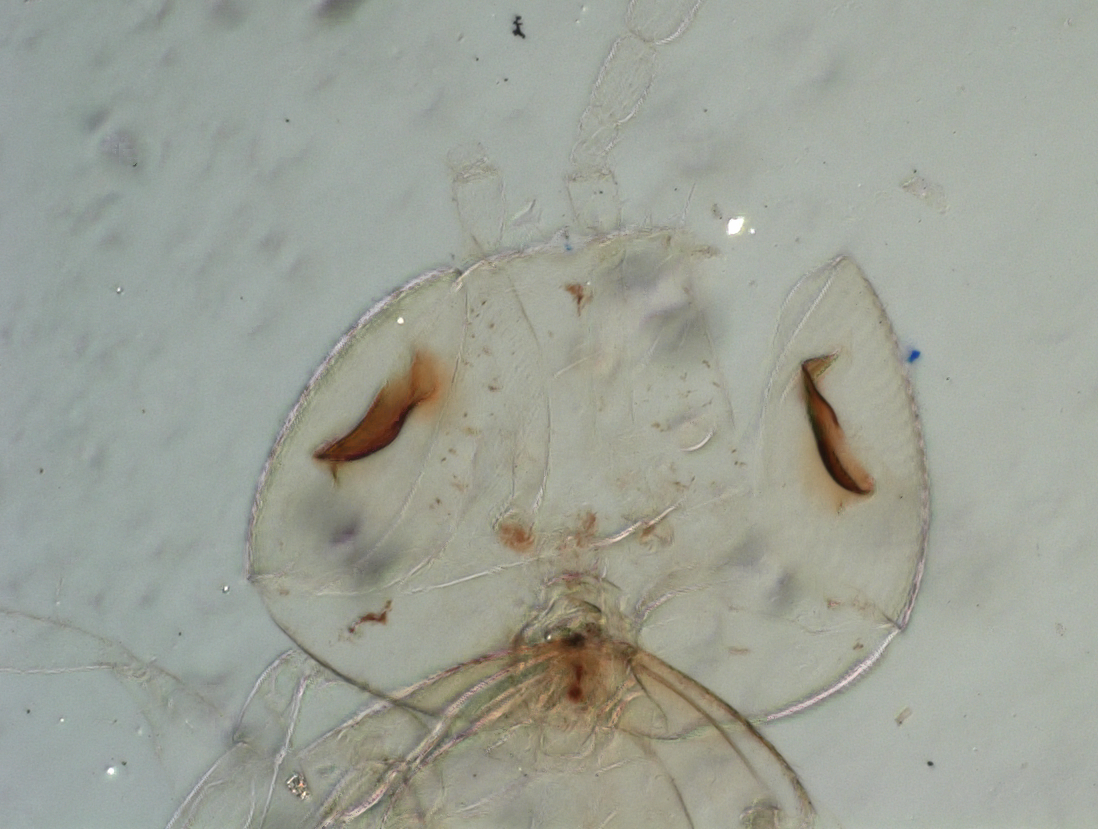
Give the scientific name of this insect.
Aphelinus japonicus
